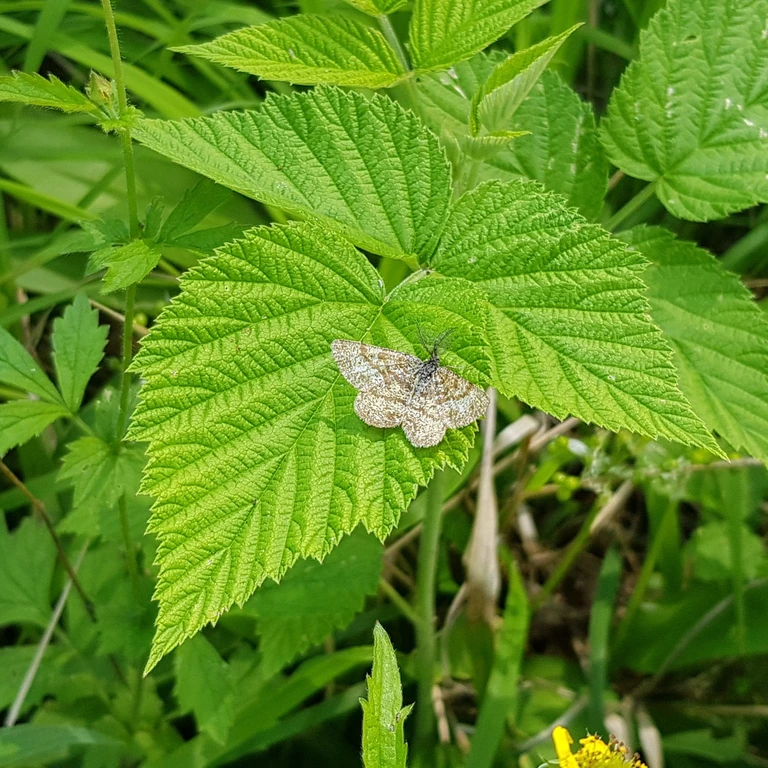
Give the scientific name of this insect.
Ematurga atomaria
